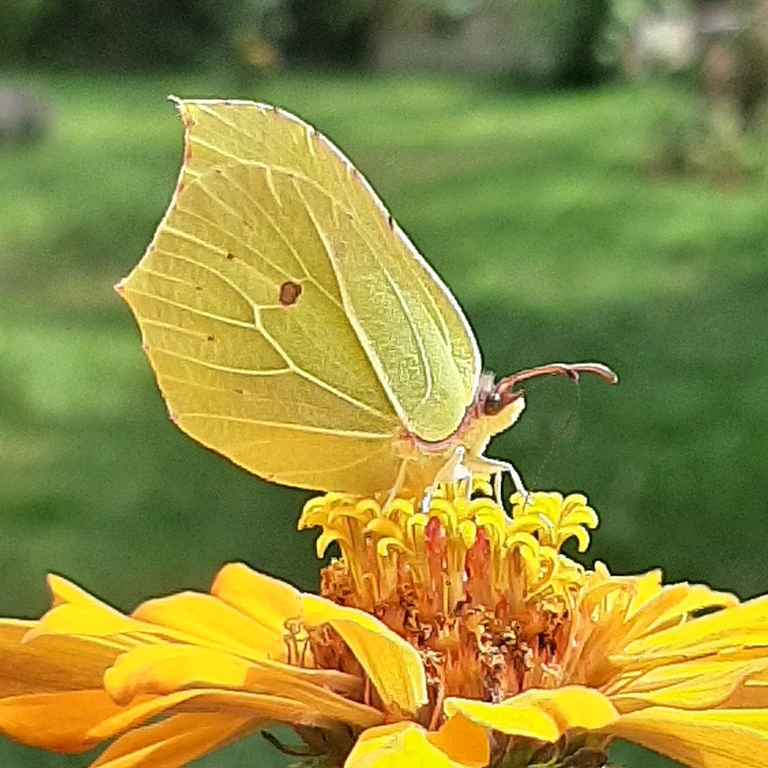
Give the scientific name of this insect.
Gonepteryx rhamni
